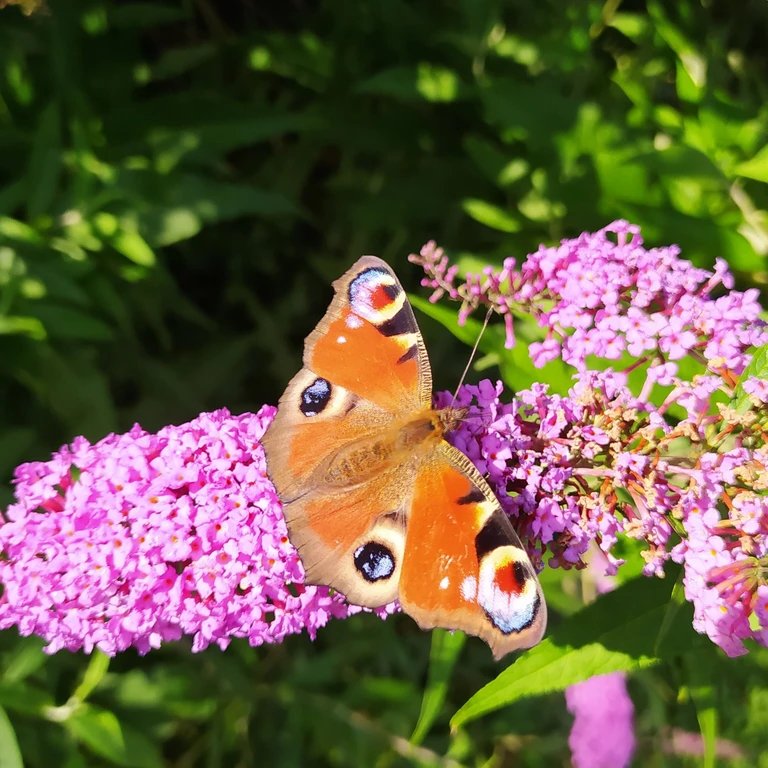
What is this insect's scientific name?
Aglais io
